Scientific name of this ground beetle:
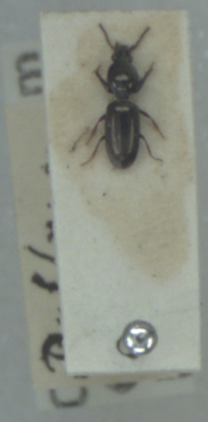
Dyschirius politus
